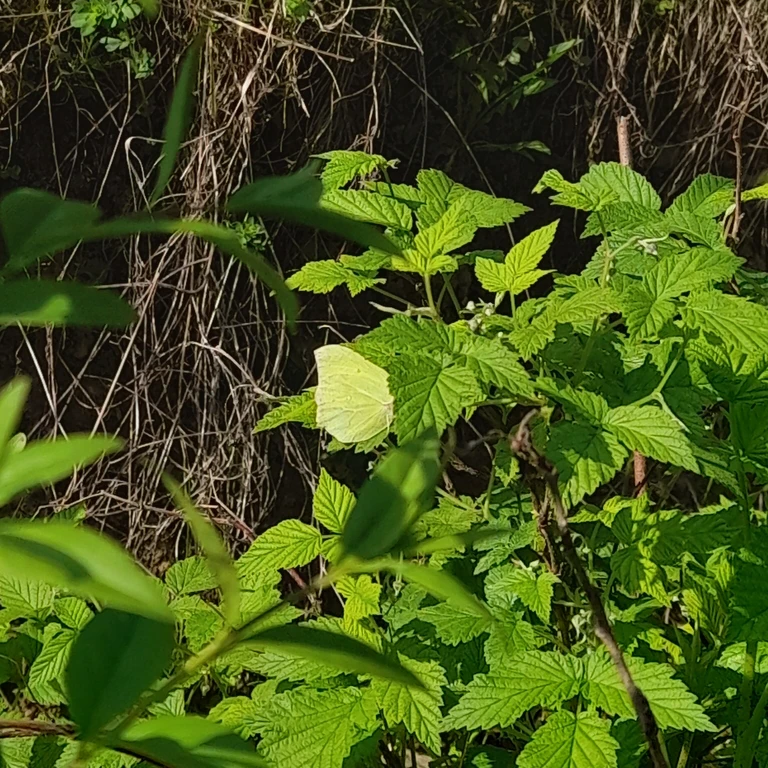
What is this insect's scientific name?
Gonepteryx rhamni
